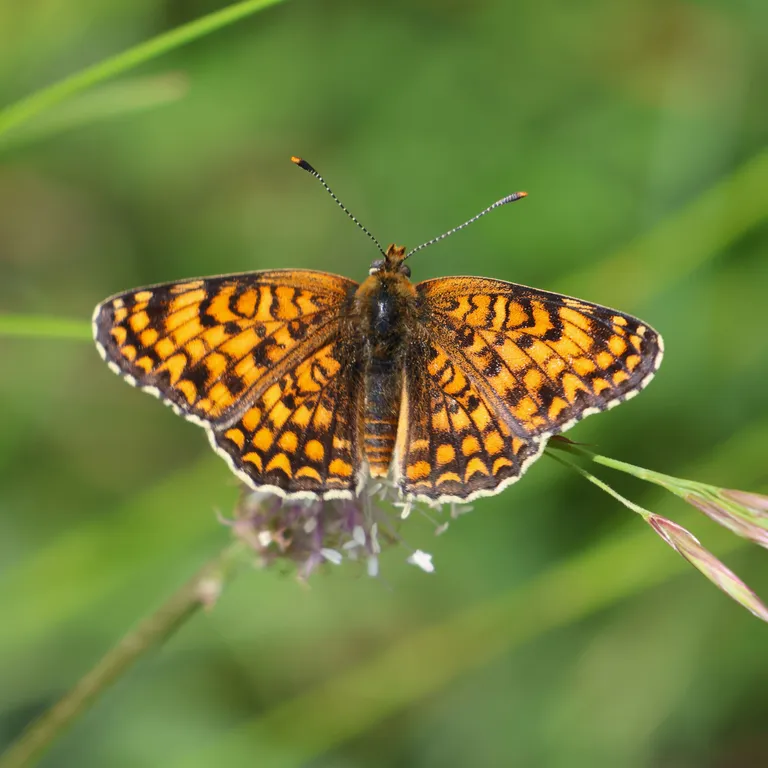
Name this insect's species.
Melitaea phoebe
